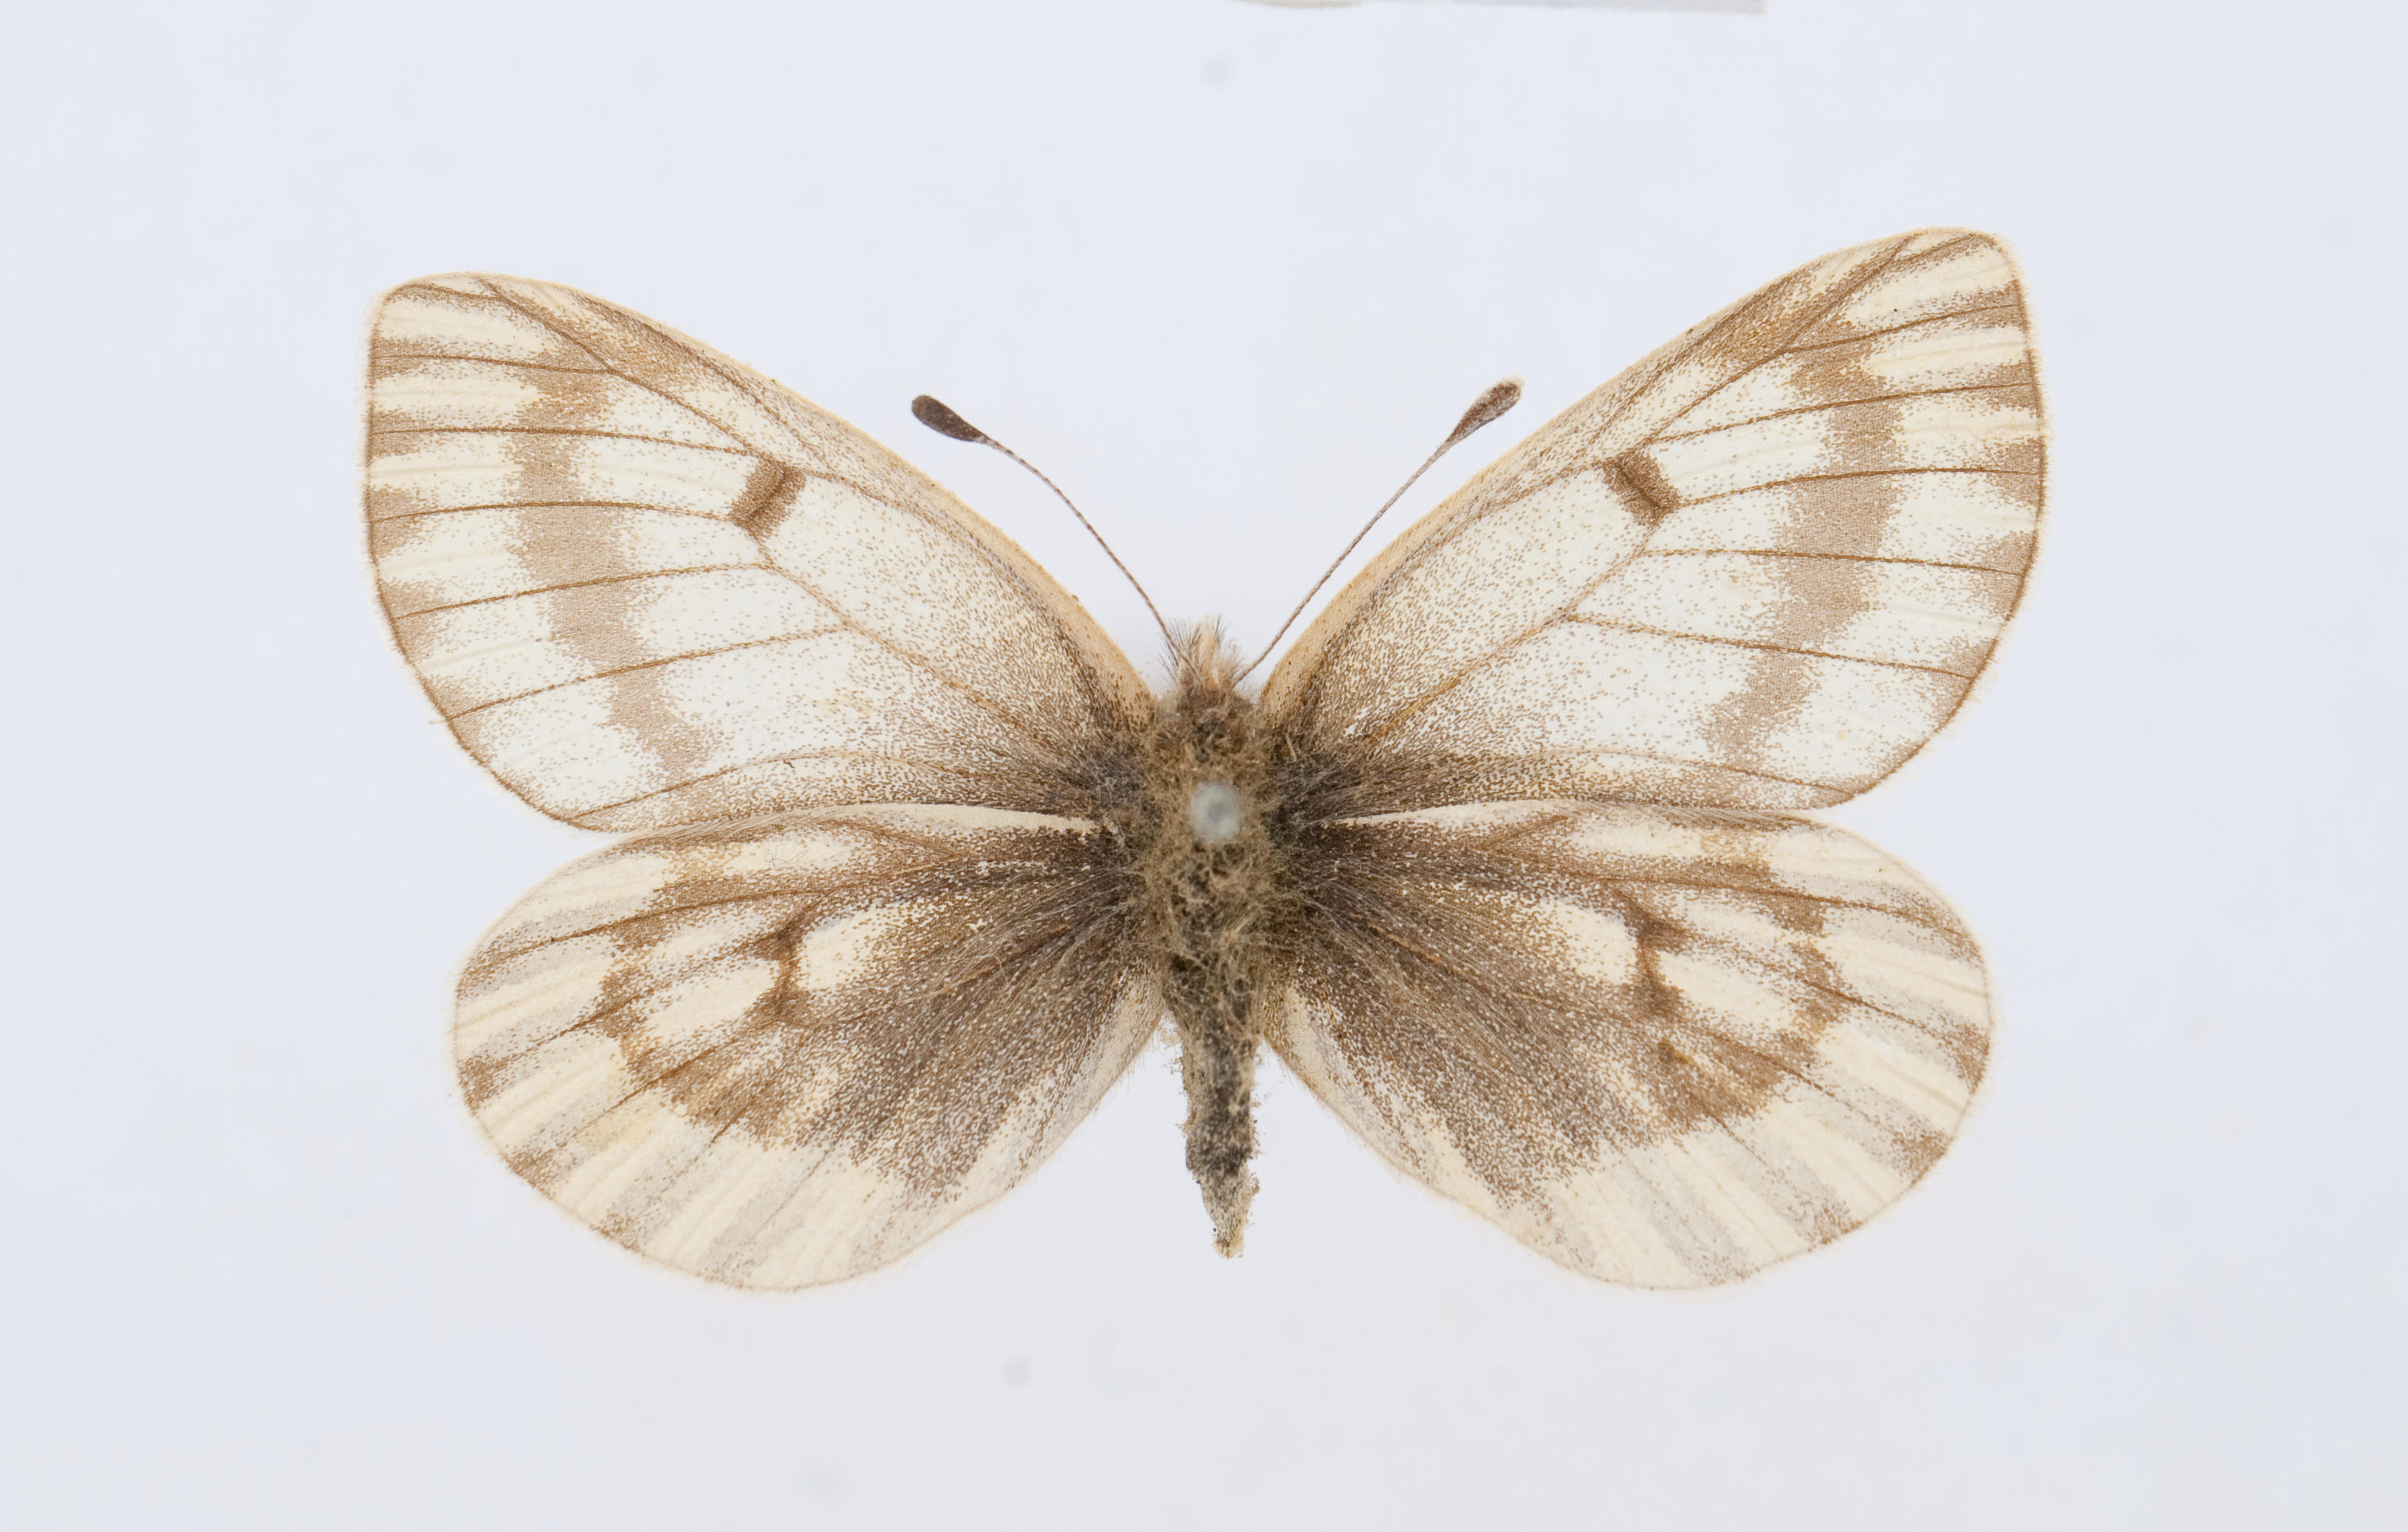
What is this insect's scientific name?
Baltia butleri
